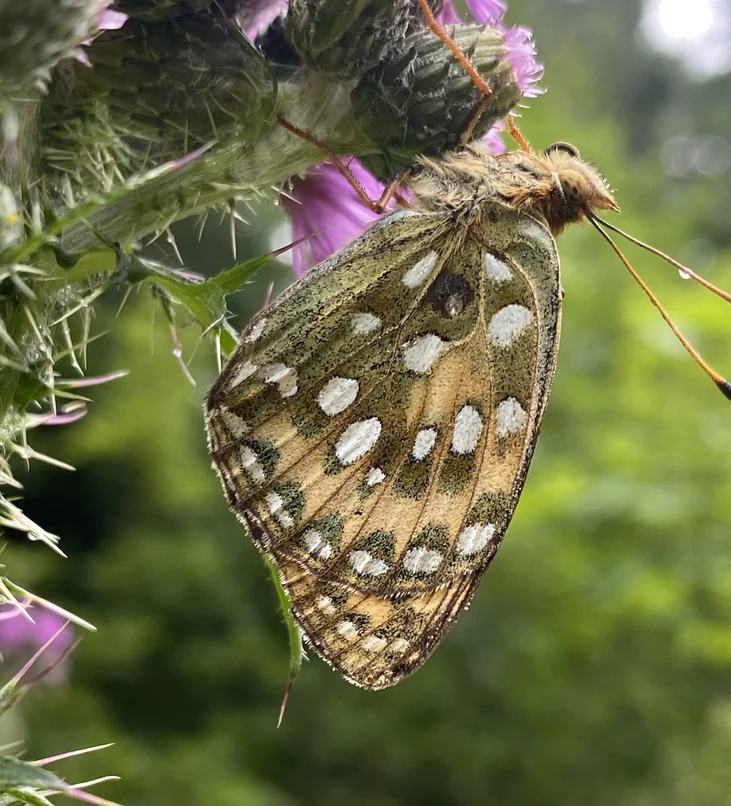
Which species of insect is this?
Speyeria aglaja
